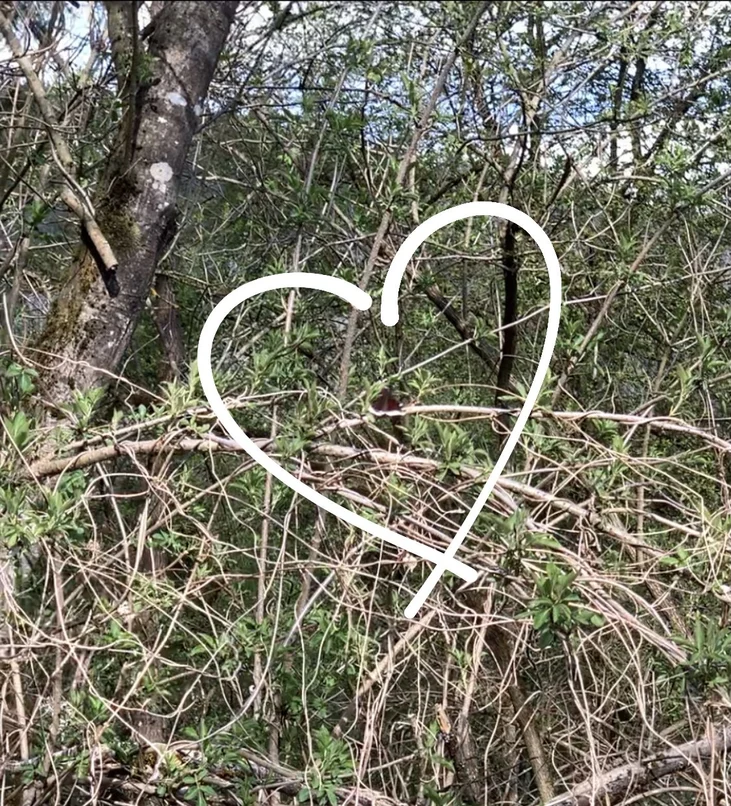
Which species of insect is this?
Nymphalis antiopa
